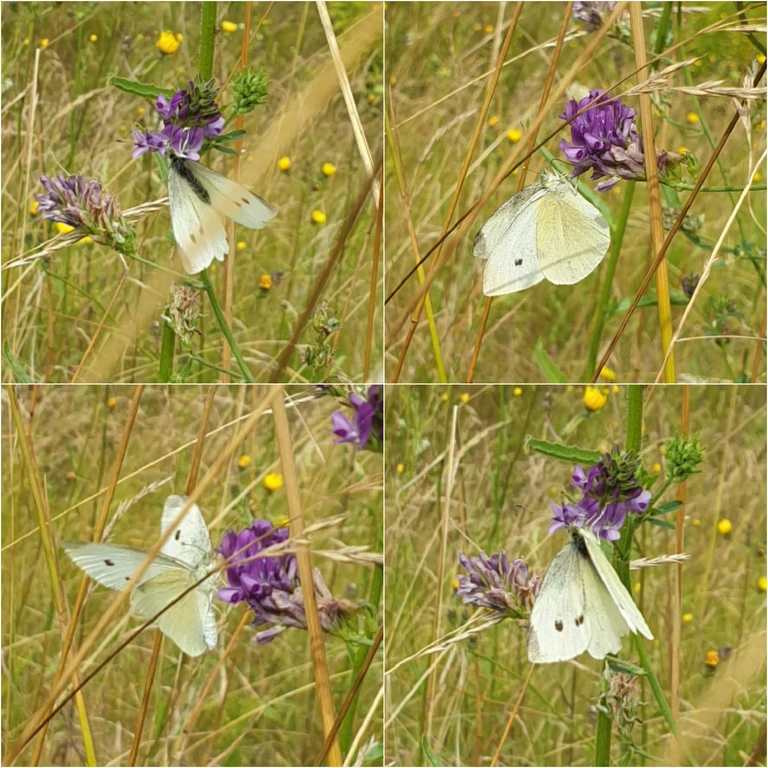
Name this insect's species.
Pieris rapae
